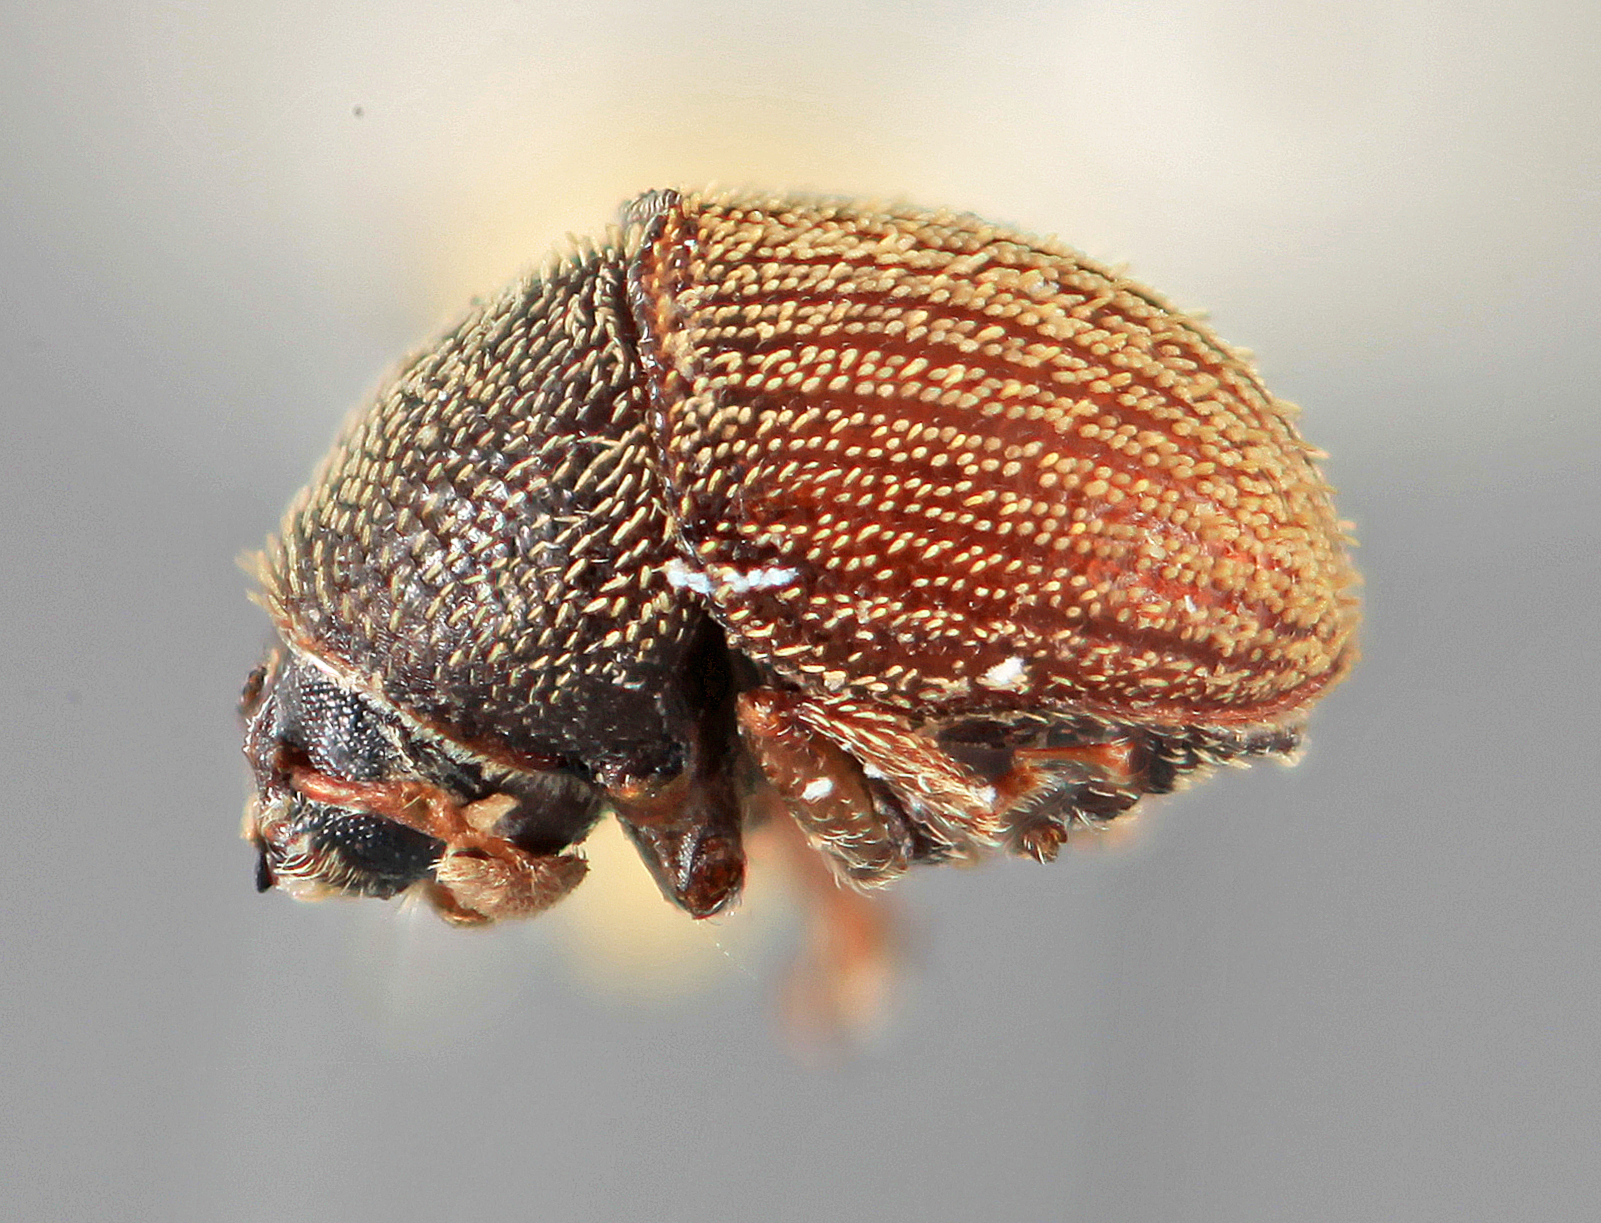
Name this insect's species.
Chramesus vitiosus
